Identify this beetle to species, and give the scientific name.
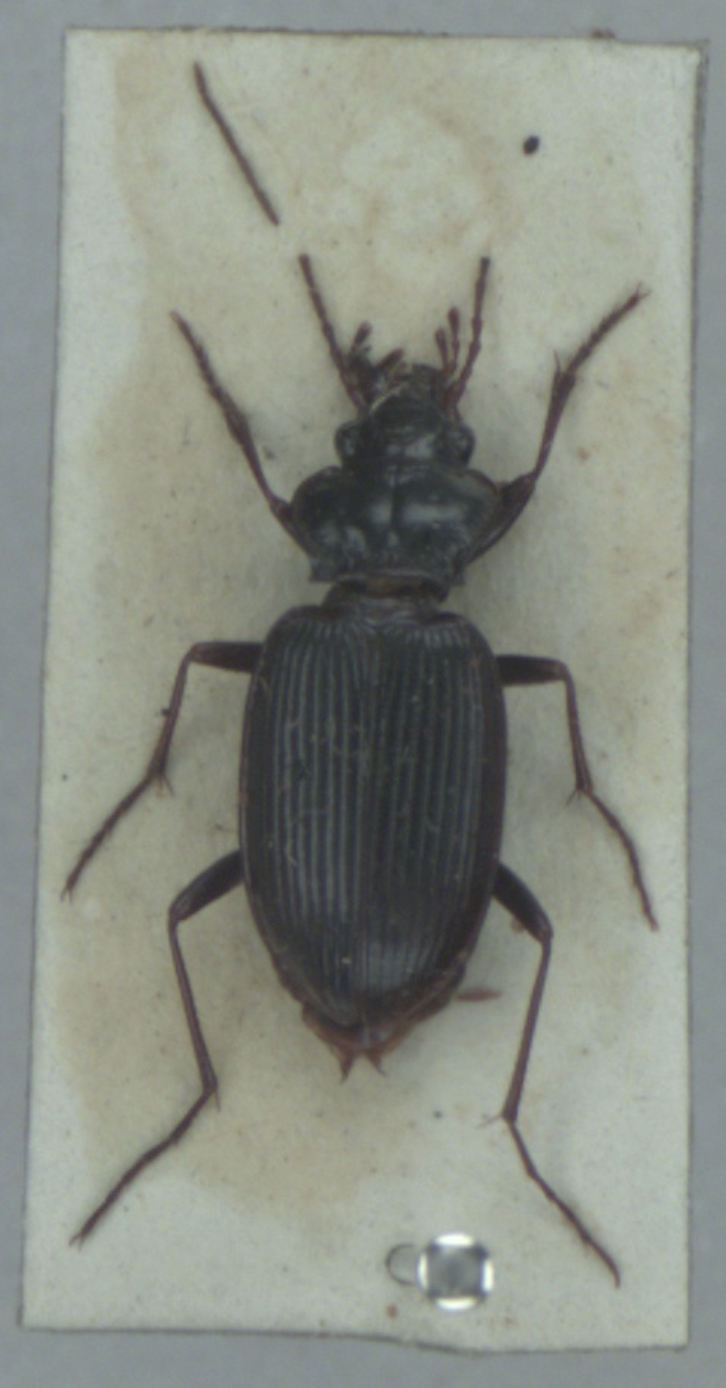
Nebria brevicollis
